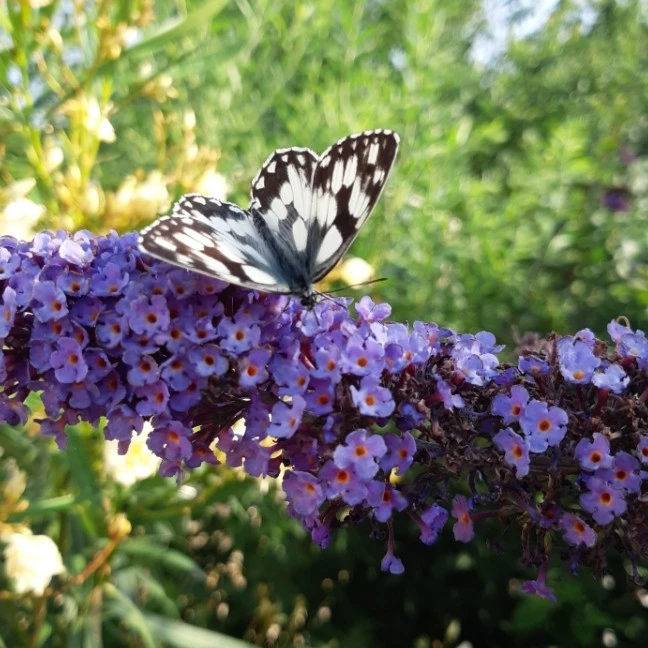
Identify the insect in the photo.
Melanargia galathea
